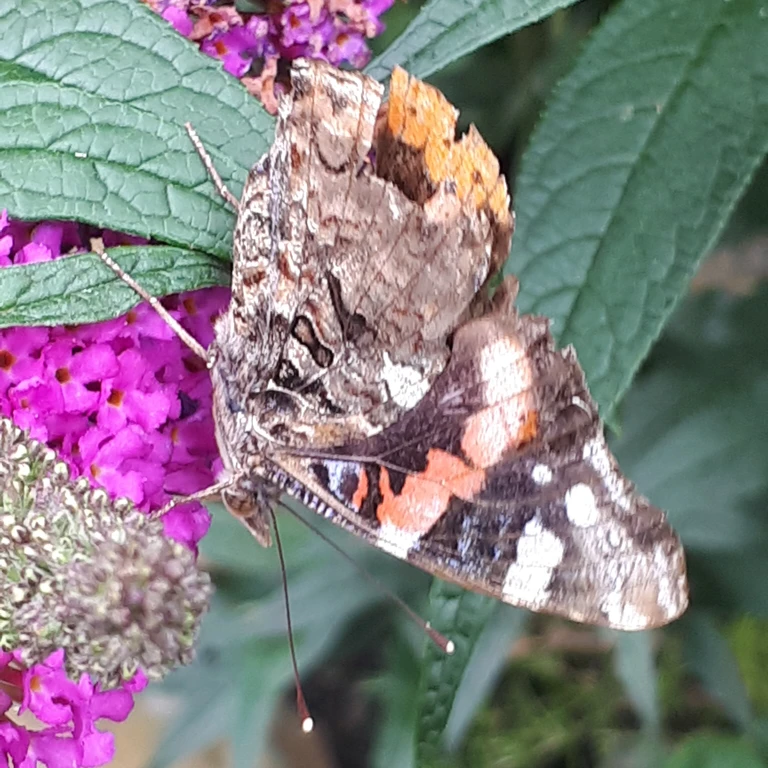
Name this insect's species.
Vanessa atalanta
